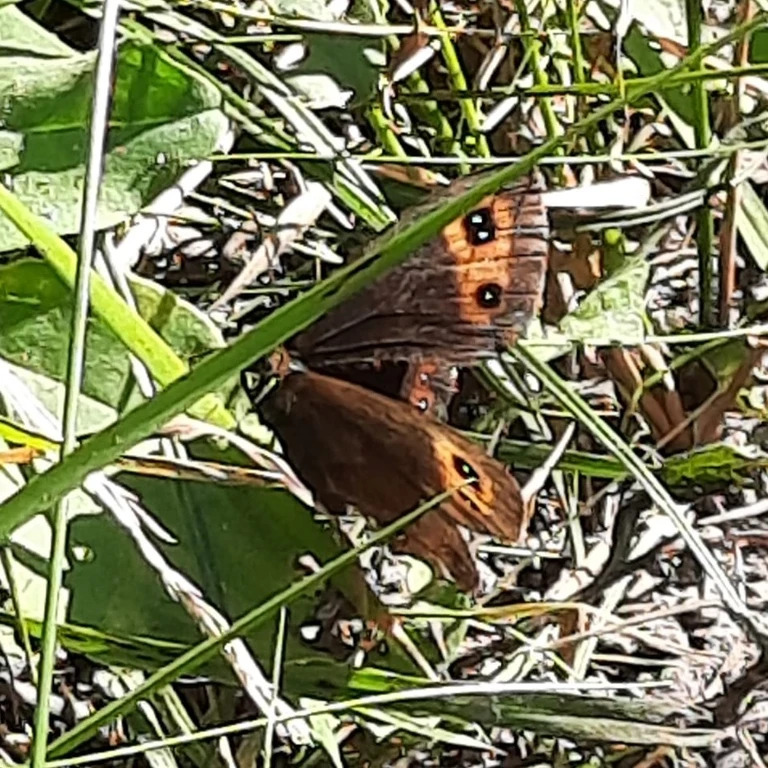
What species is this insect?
Erebia aethiops
